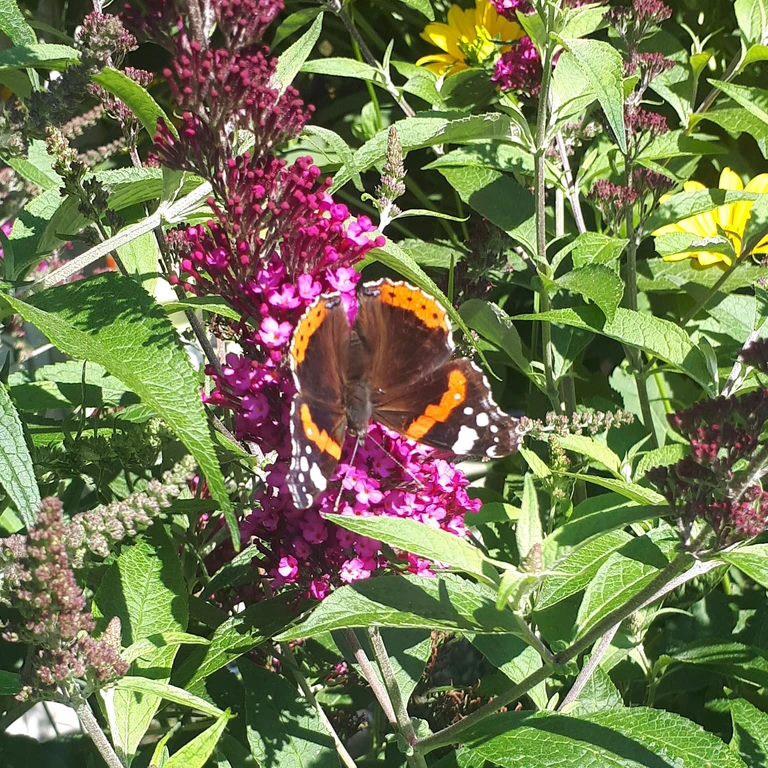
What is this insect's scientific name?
Vanessa atalanta
